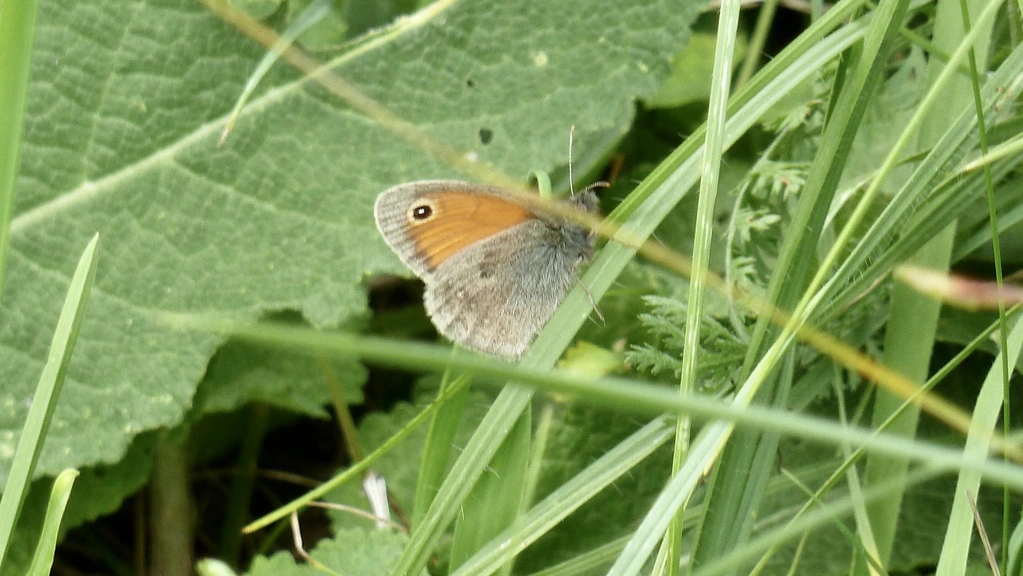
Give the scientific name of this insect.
Coenonympha pamphilus
